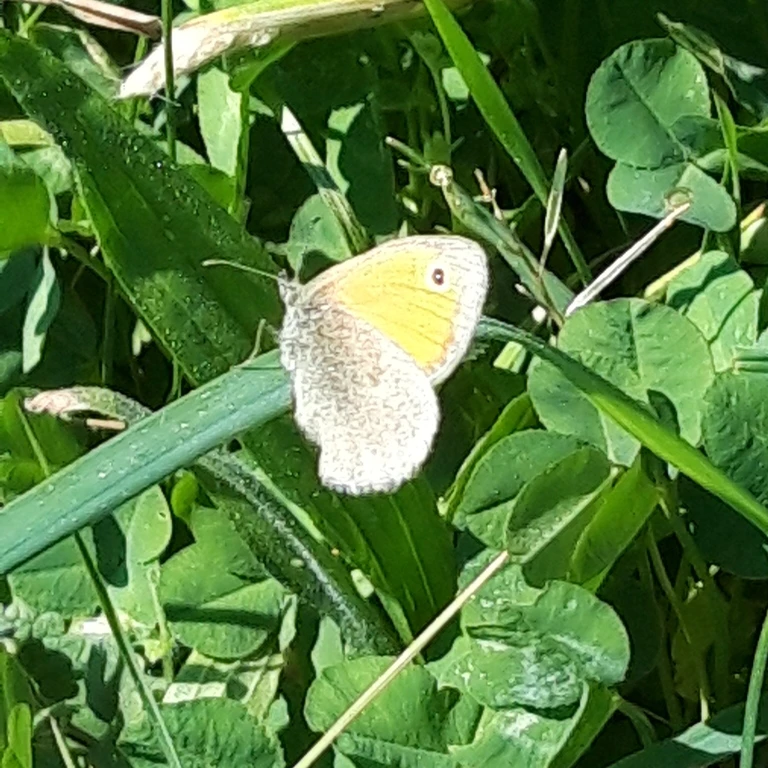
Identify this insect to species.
Coenonympha pamphilus
